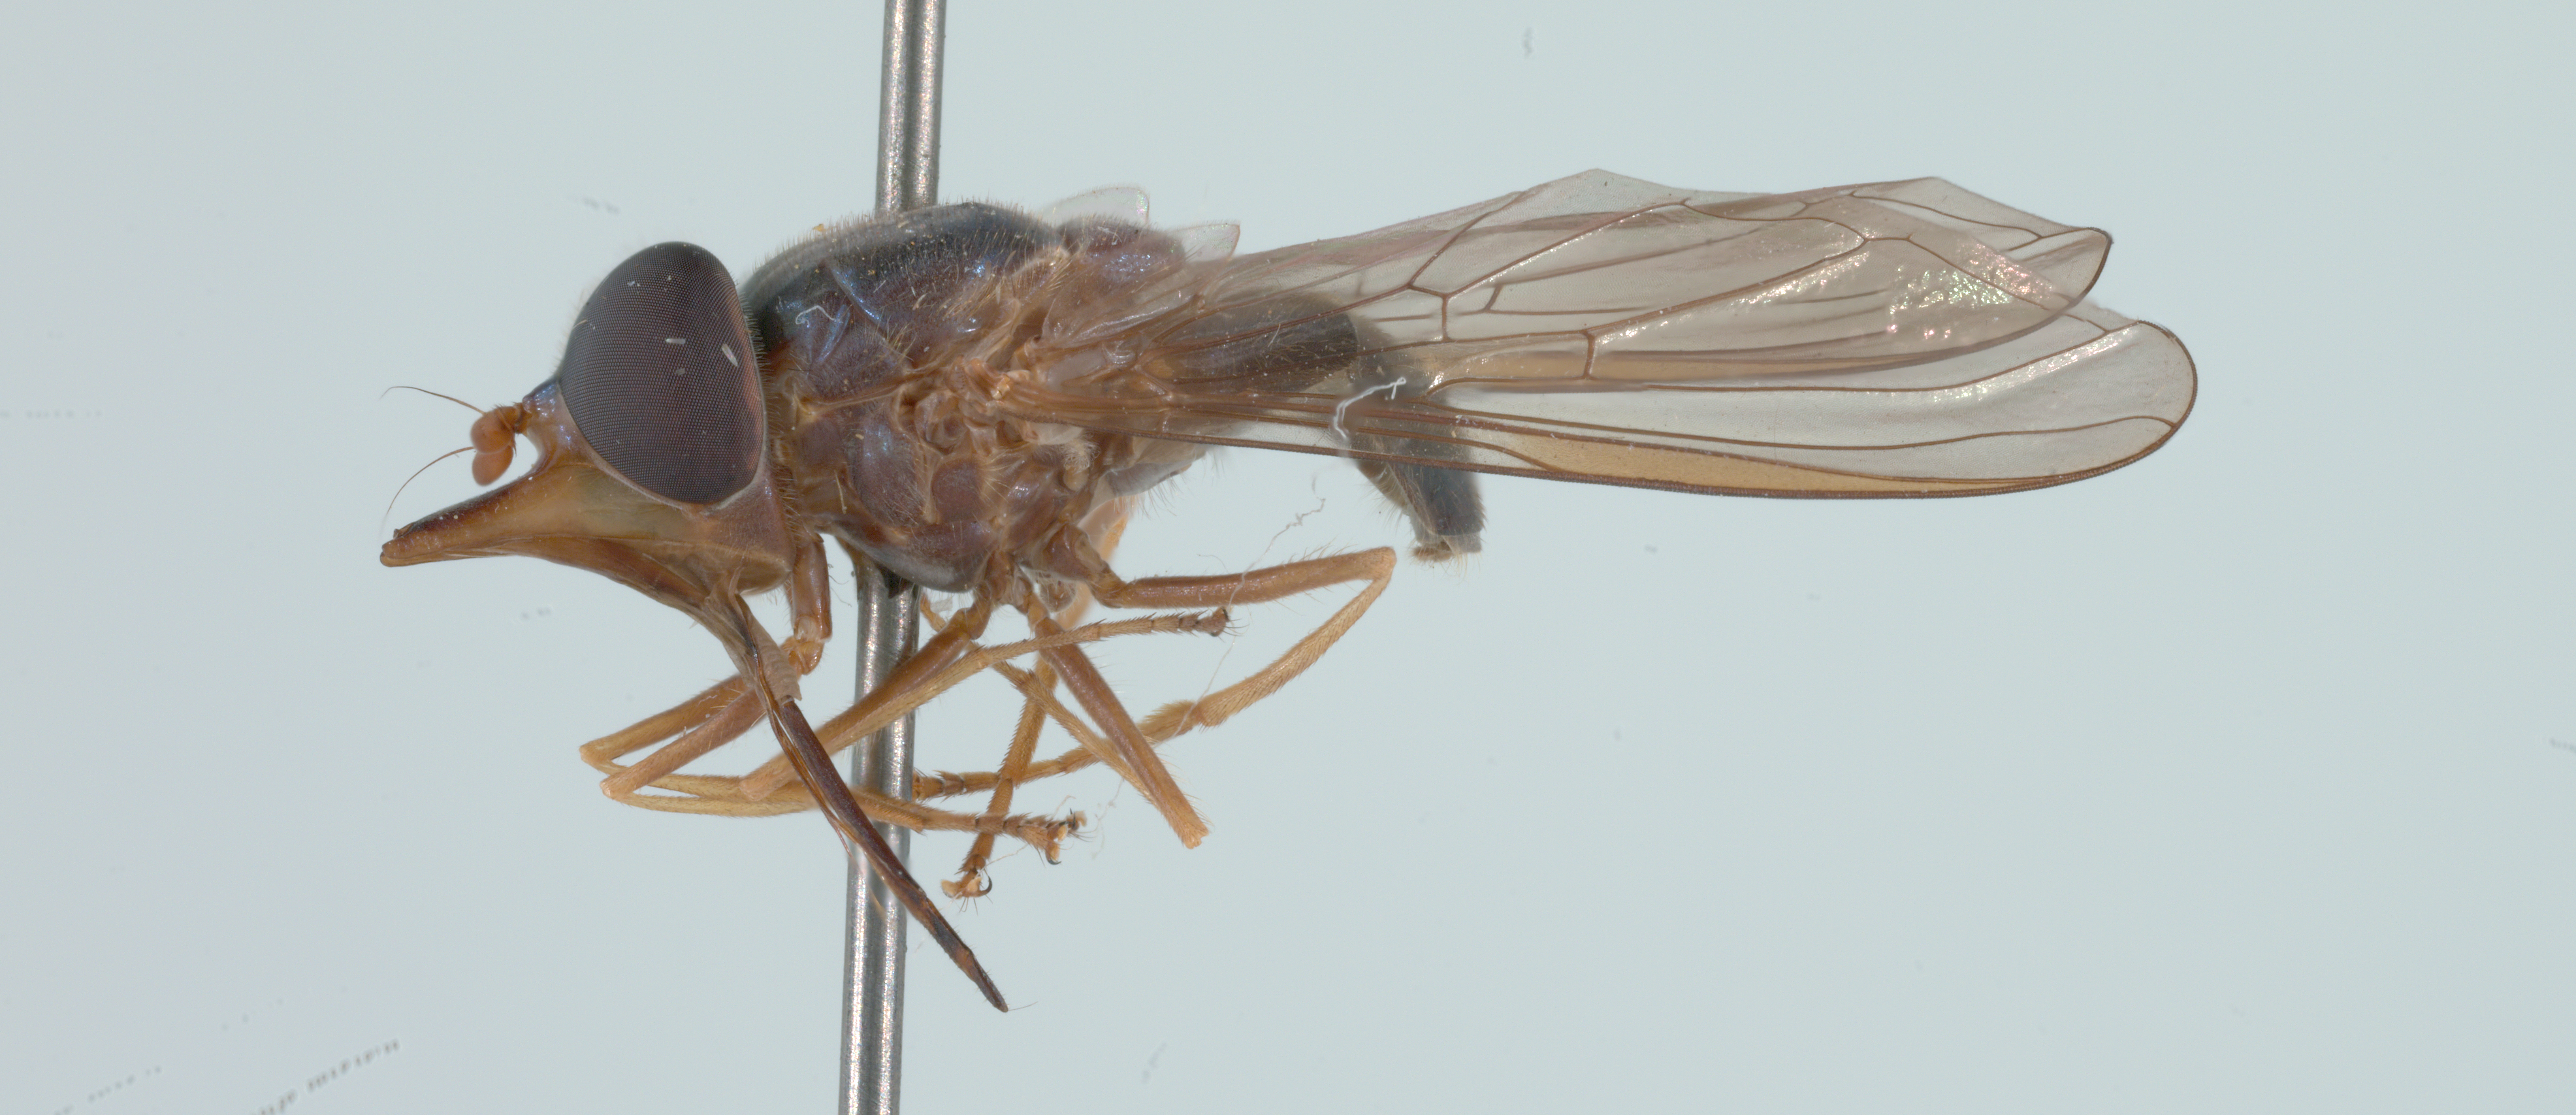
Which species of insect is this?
Rhingia fuscipes
